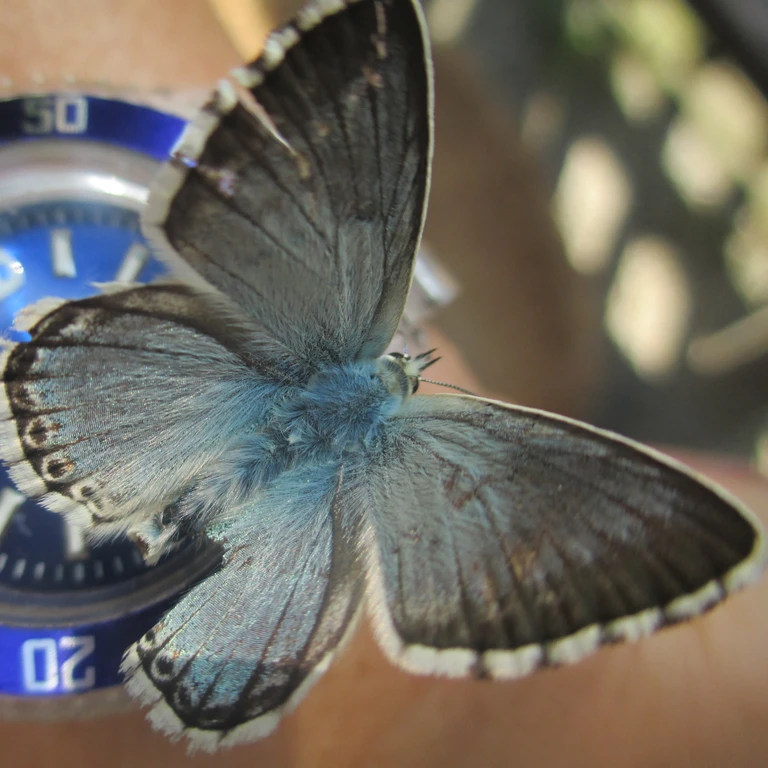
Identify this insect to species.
Lysandra coridon
